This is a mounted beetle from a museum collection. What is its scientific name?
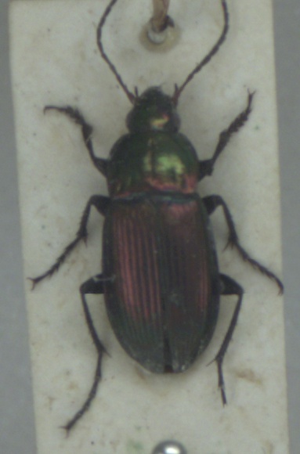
Poecilus versicolor
